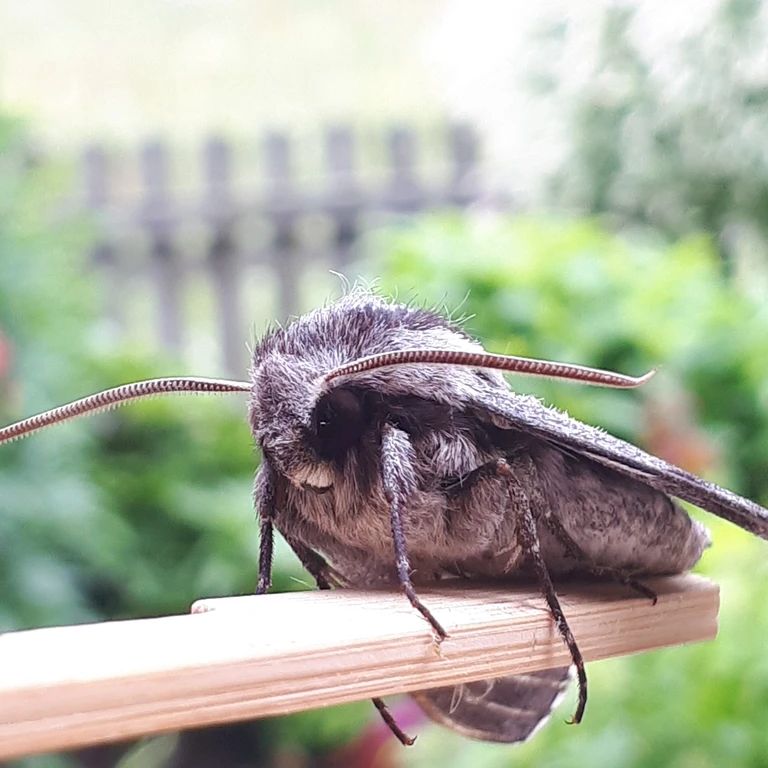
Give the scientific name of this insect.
Sphinx pinastri
